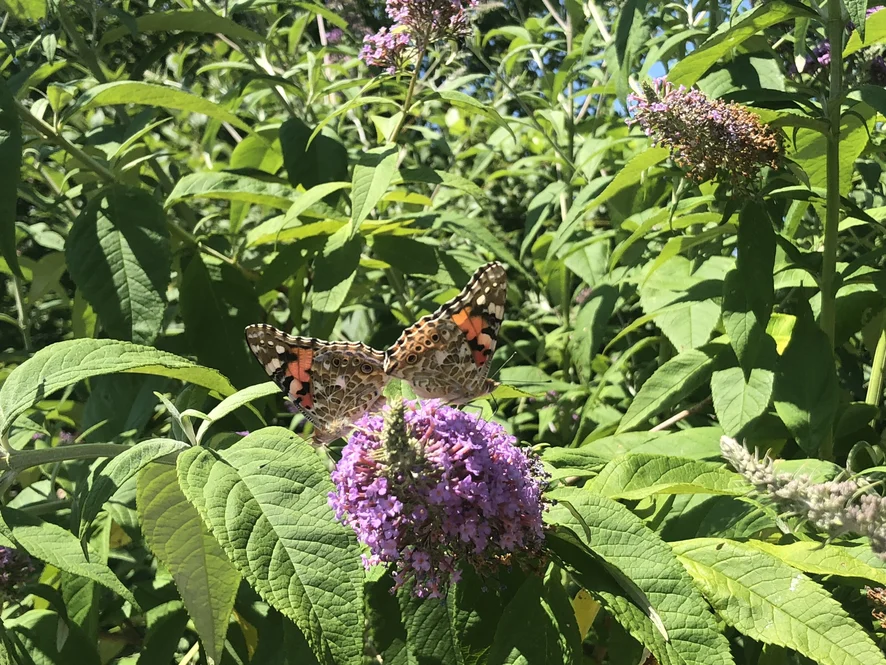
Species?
Vanessa cardui
